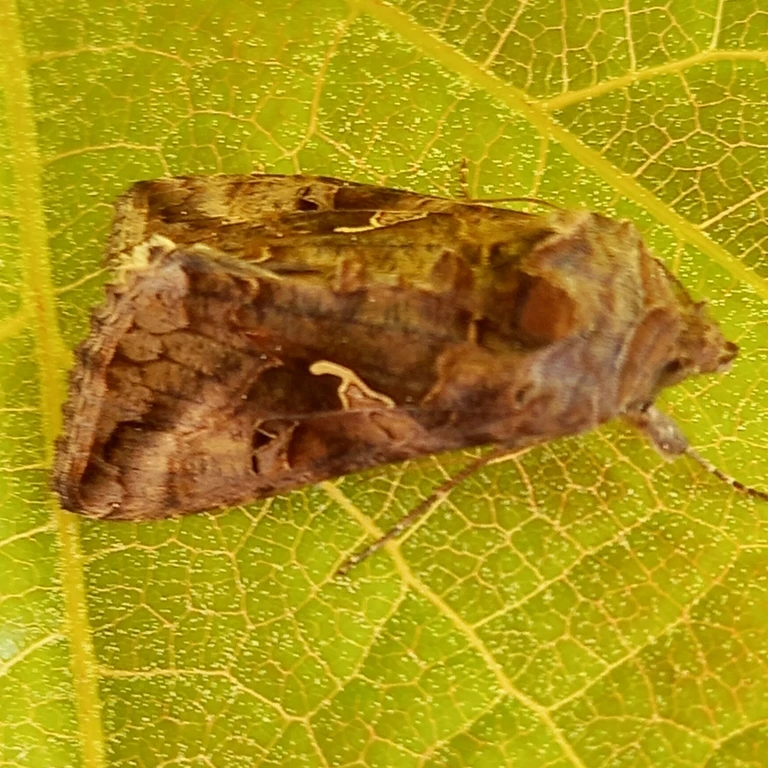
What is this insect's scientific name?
Autographa gamma
